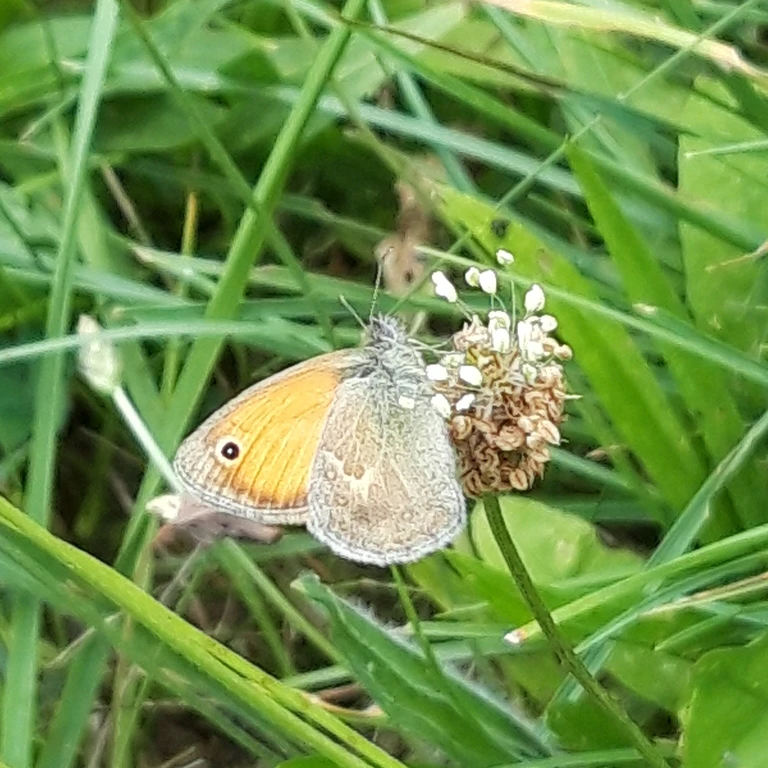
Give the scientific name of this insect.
Coenonympha pamphilus
